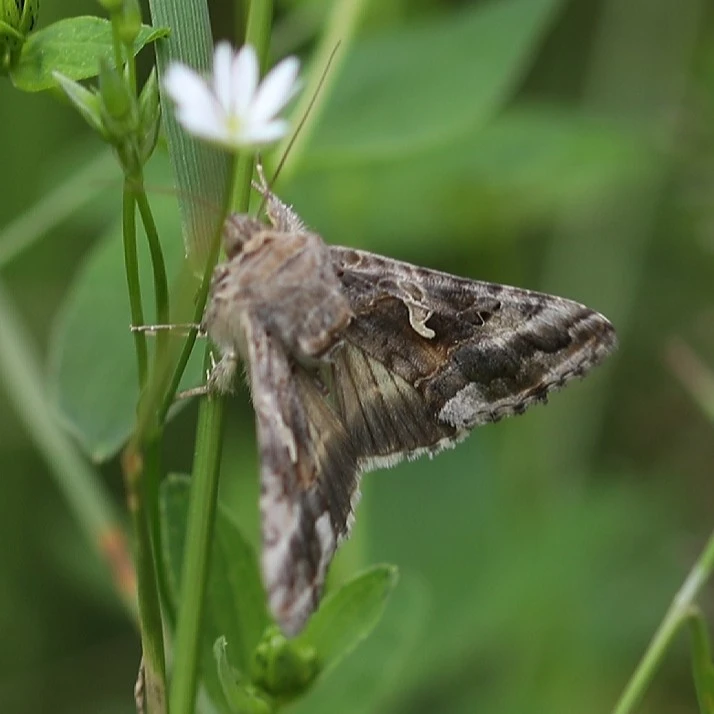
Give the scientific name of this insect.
Autographa gamma
